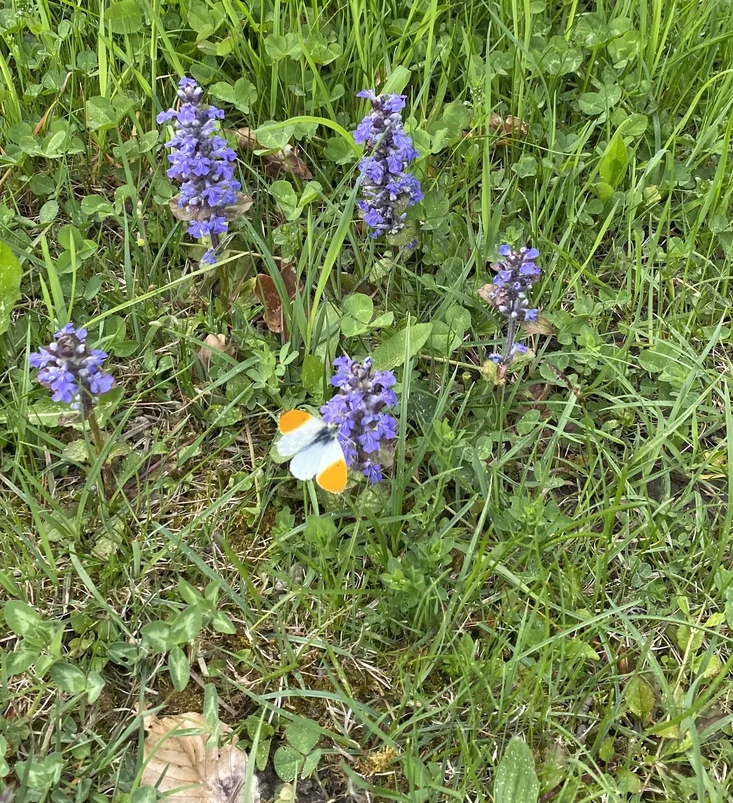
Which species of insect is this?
Anthocharis cardamines
